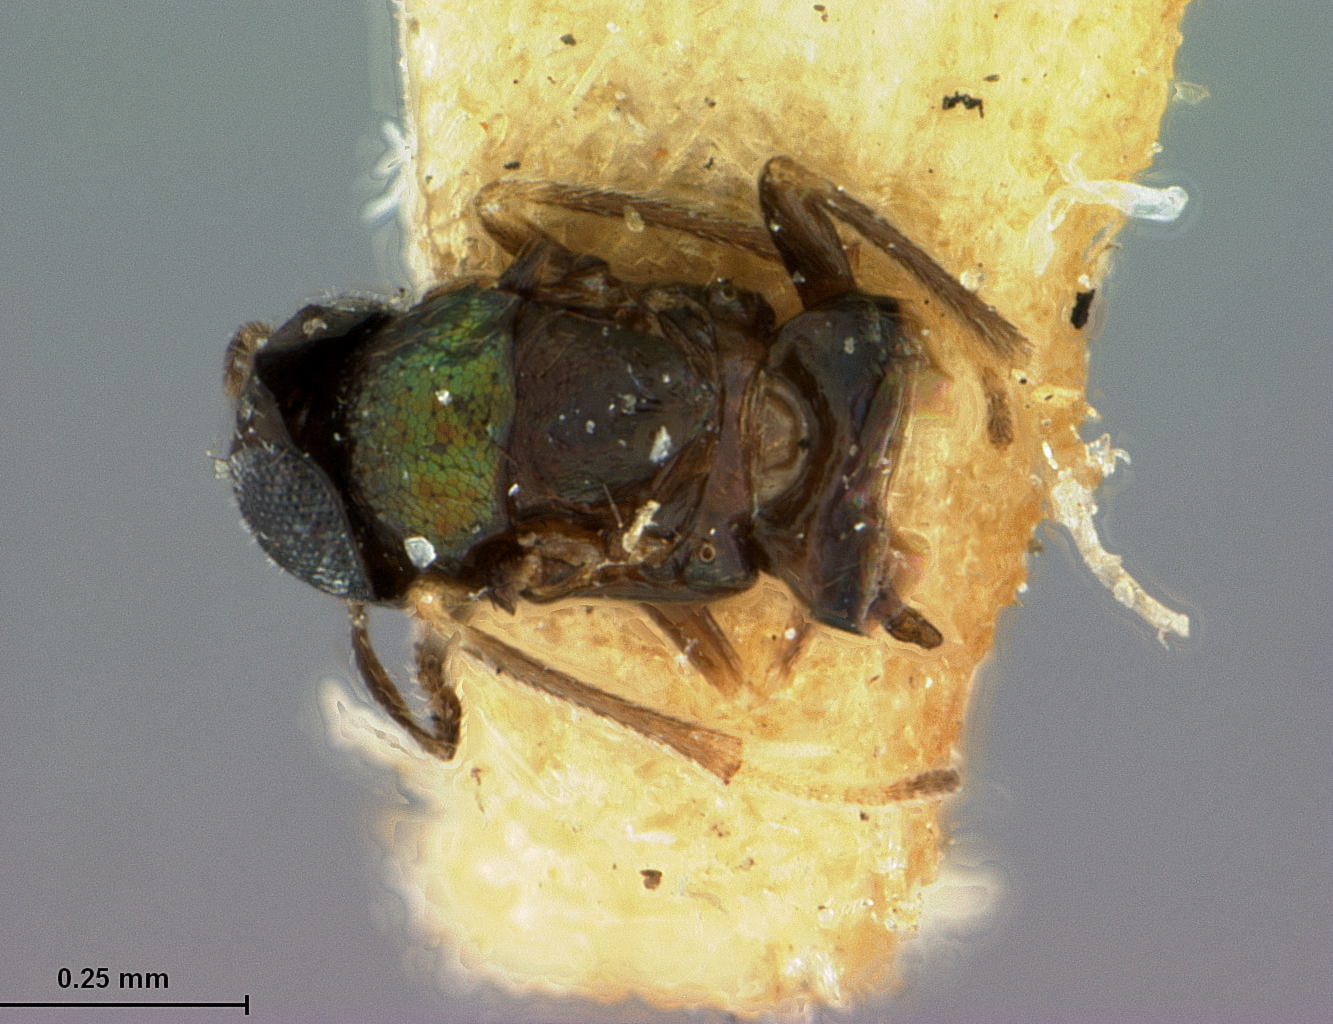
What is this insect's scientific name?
Barecyntus floridanus
